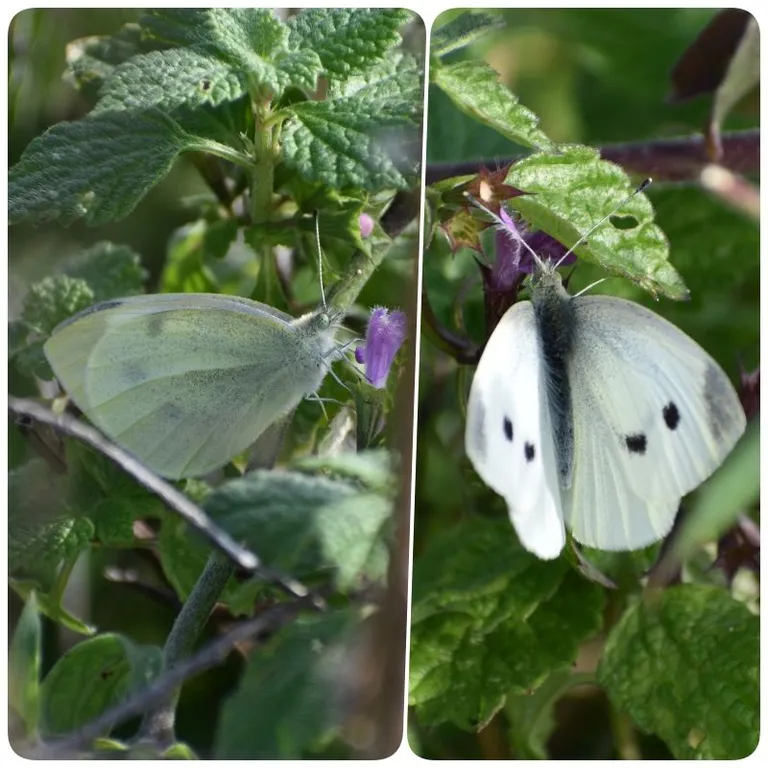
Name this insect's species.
Pieris rapae
